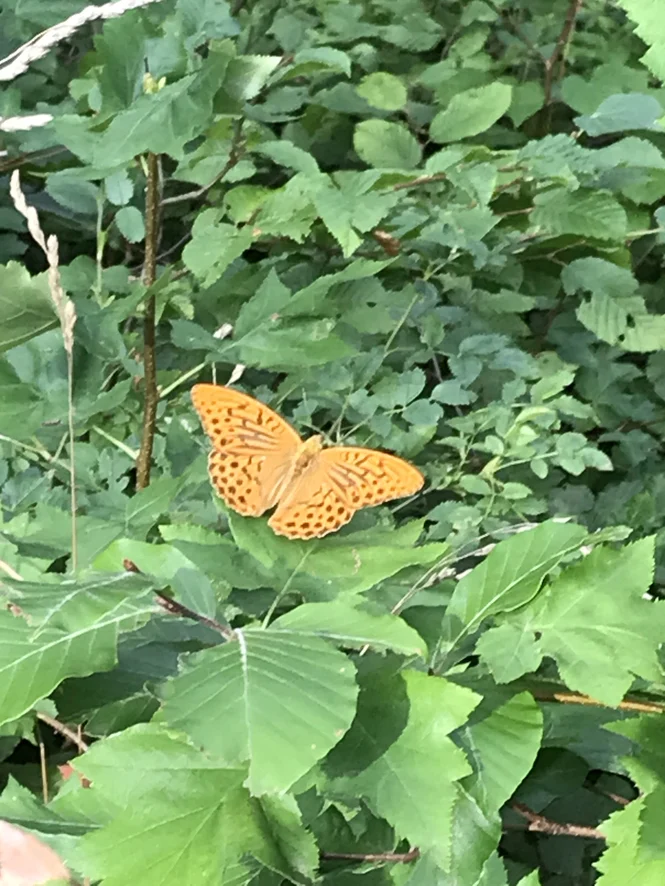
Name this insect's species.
Argynnis paphia
